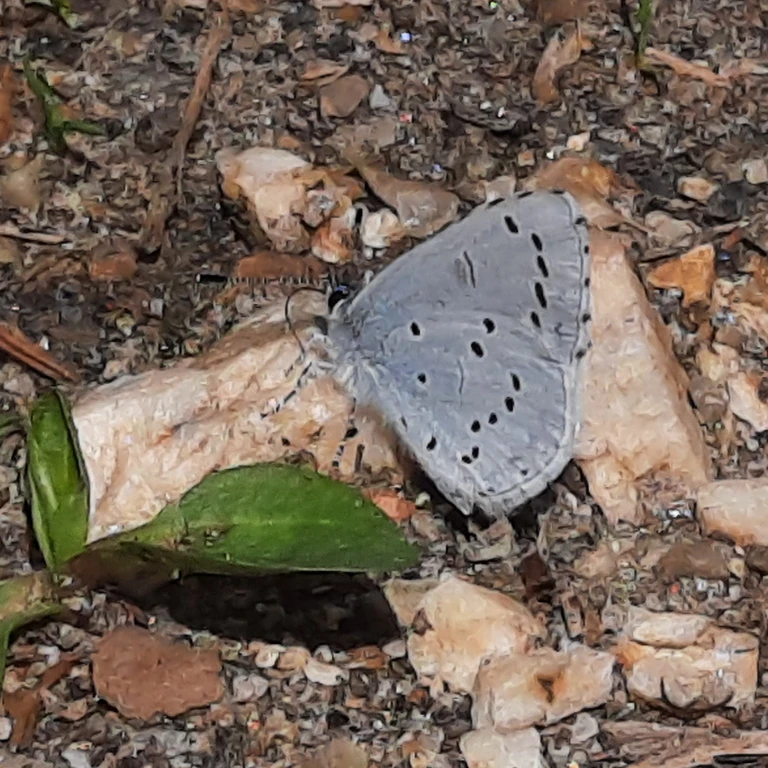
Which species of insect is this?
Celastrina argiolus
